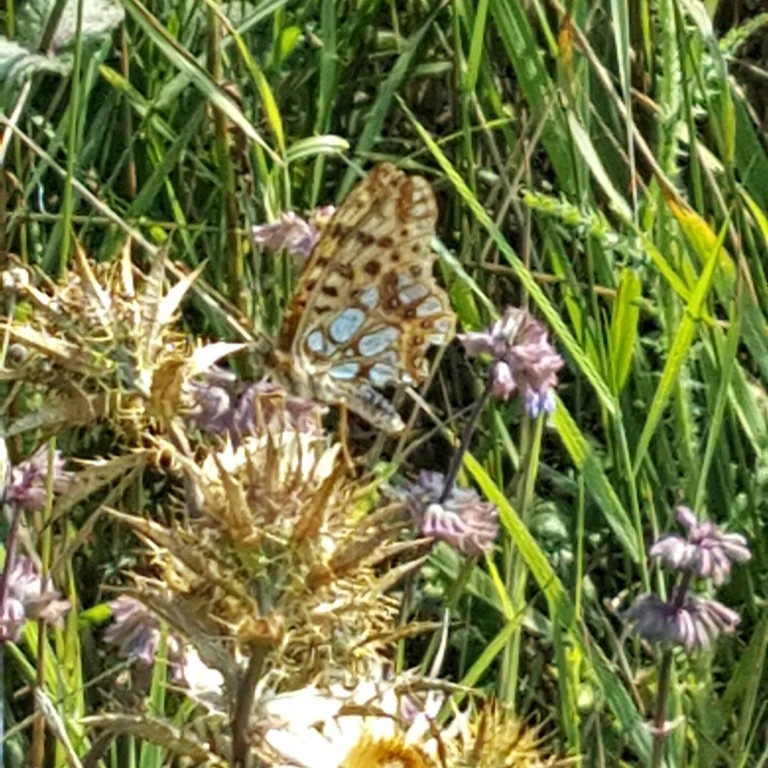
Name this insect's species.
Issoria lathonia
